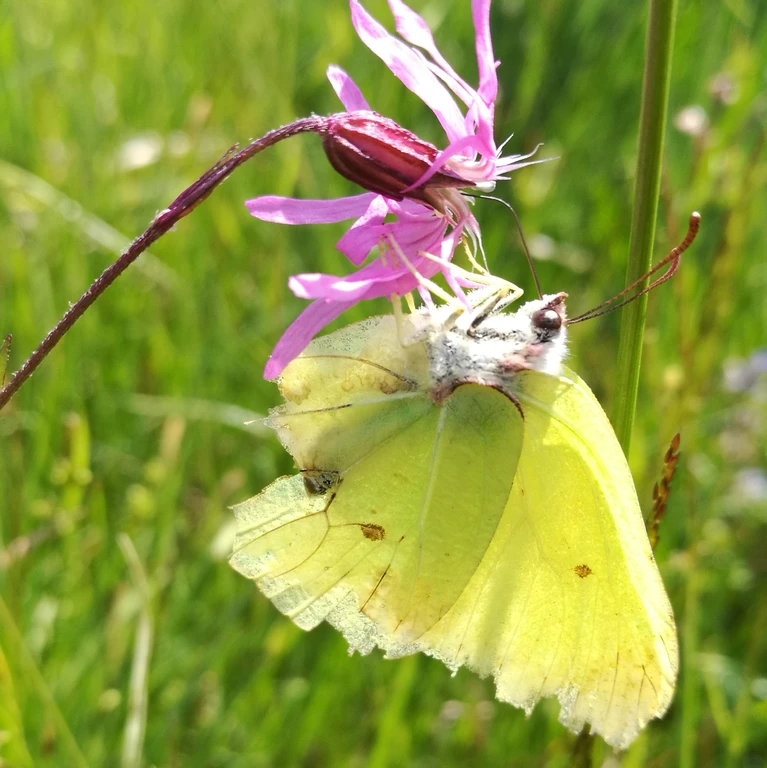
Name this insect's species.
Gonepteryx rhamni
